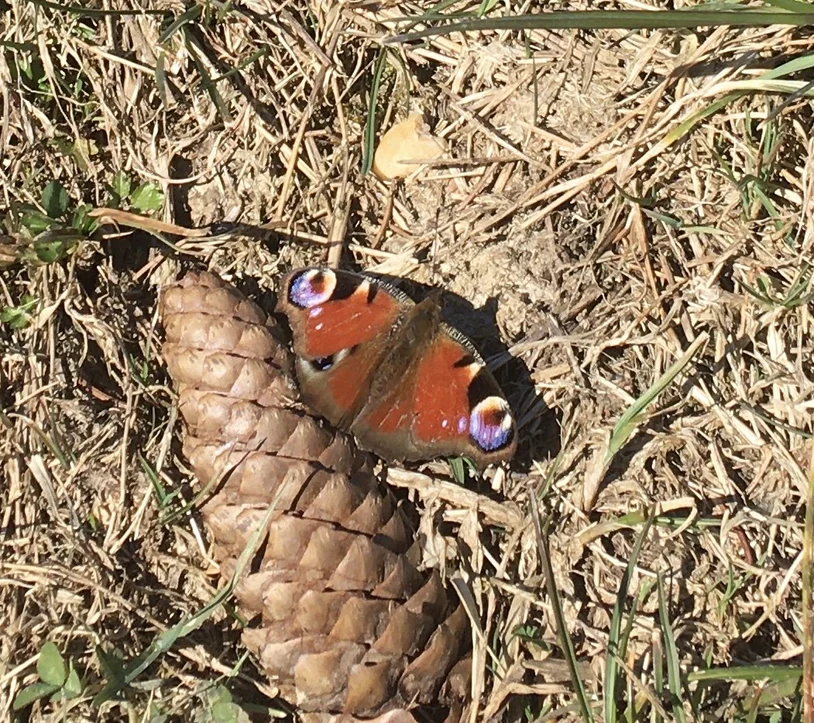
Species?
Aglais io
